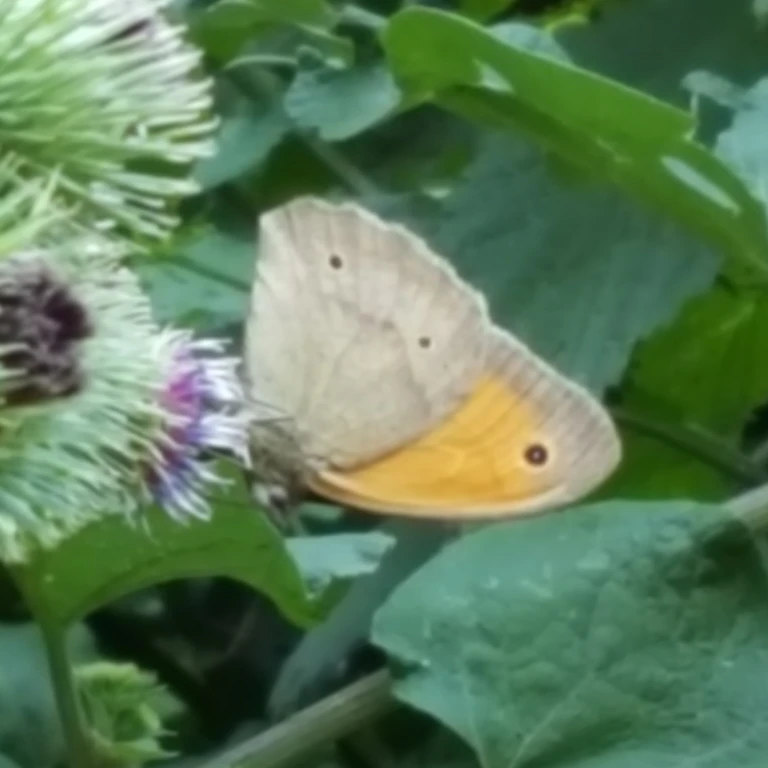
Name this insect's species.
Maniola jurtina
